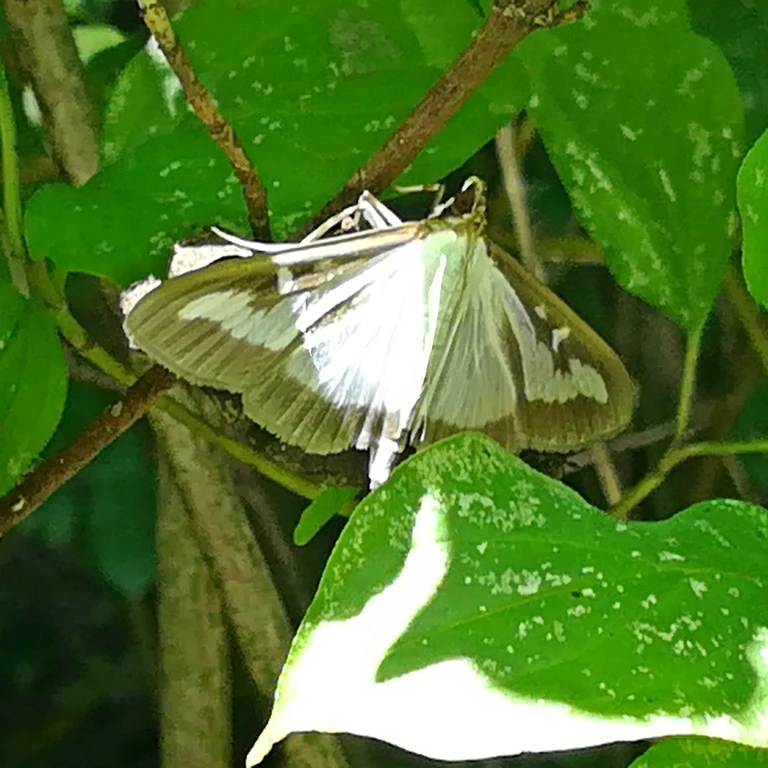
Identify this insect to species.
Cydalima perspectalis
